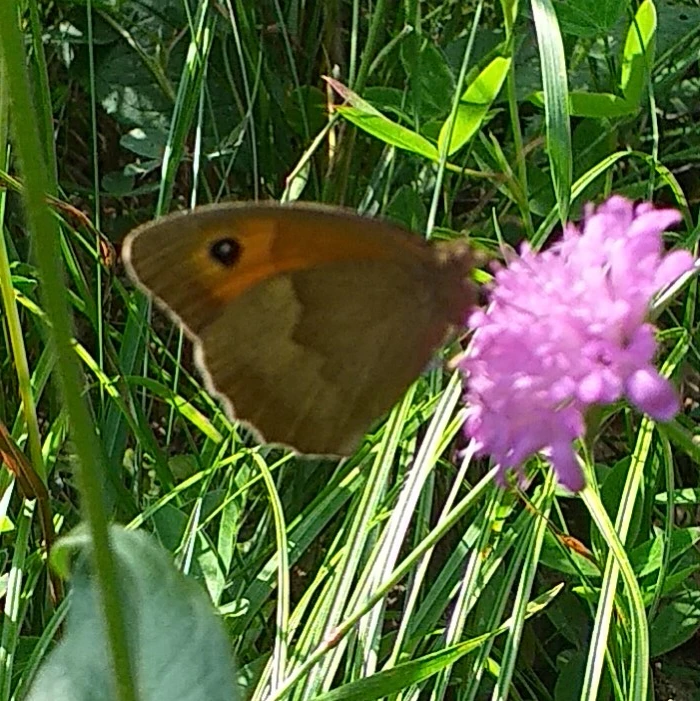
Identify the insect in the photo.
Maniola jurtina
